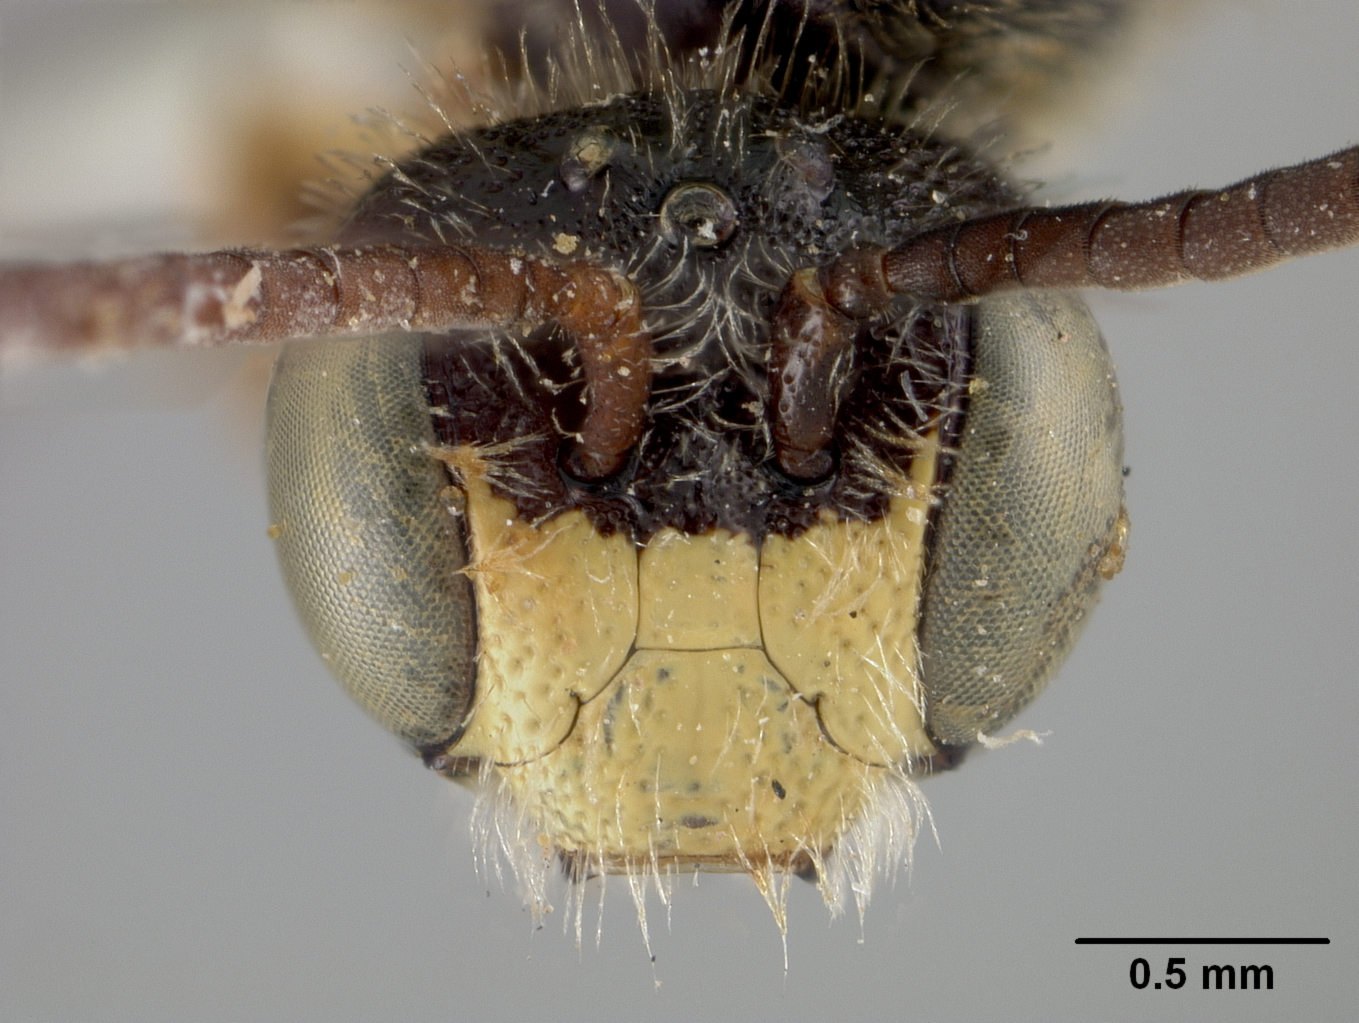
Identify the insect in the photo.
Calliopsis boylei
